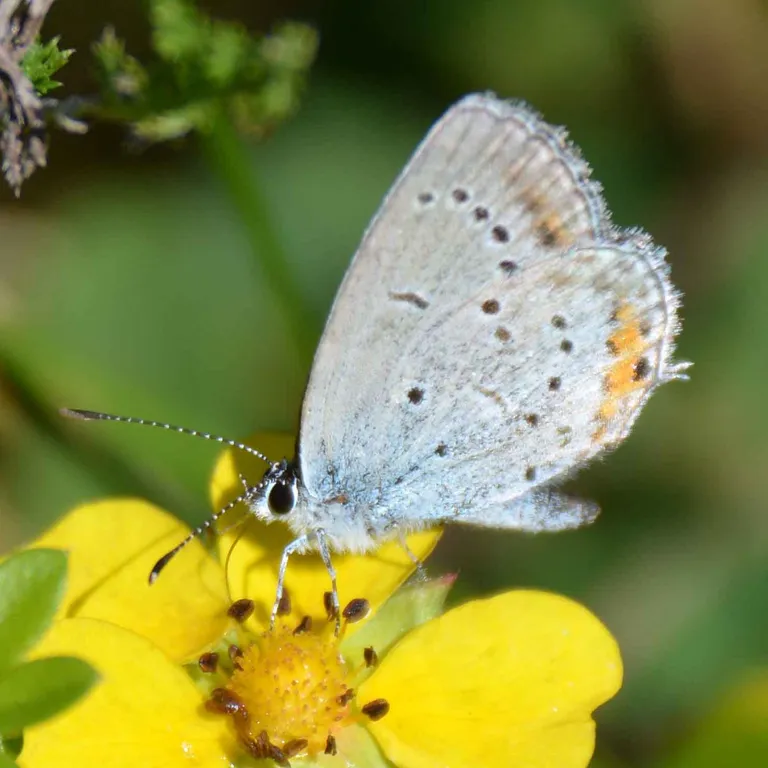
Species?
Cupido argiades (also Elkalyce argiades)
